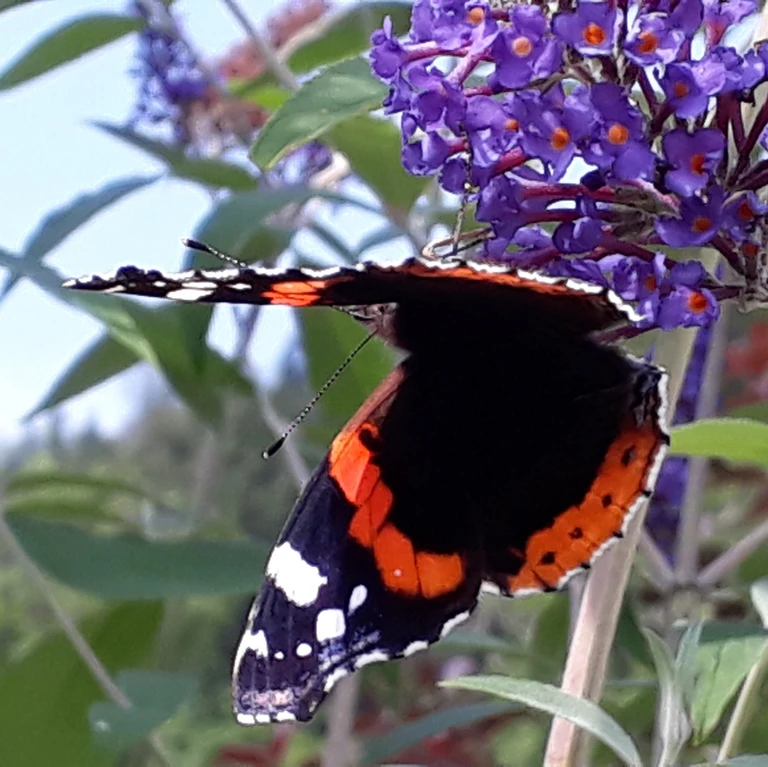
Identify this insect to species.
Vanessa atalanta
